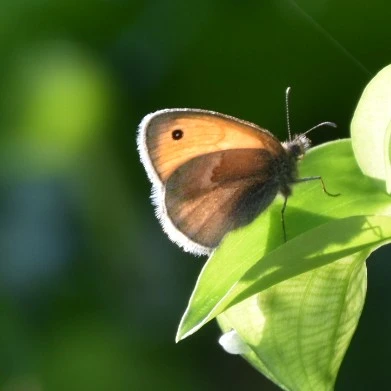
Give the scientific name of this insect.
Coenonympha pamphilus
